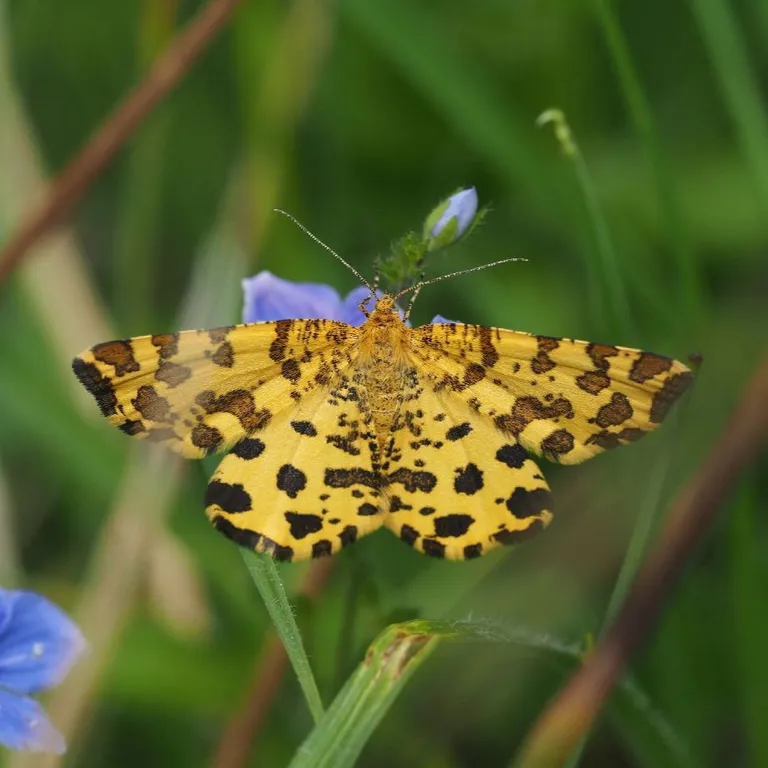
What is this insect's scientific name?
Pseudopanthera macularia
